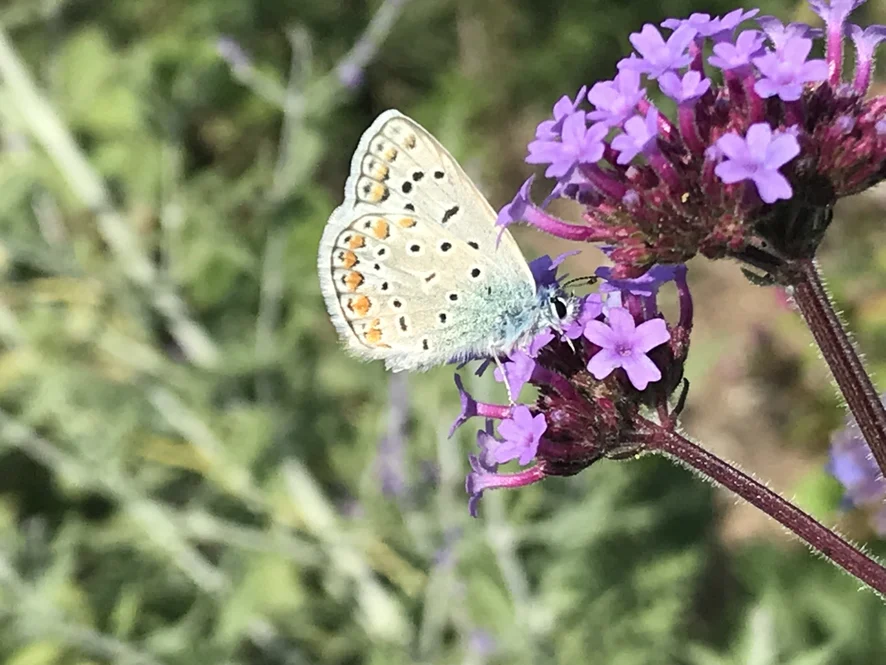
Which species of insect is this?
Polyommatus icarus
